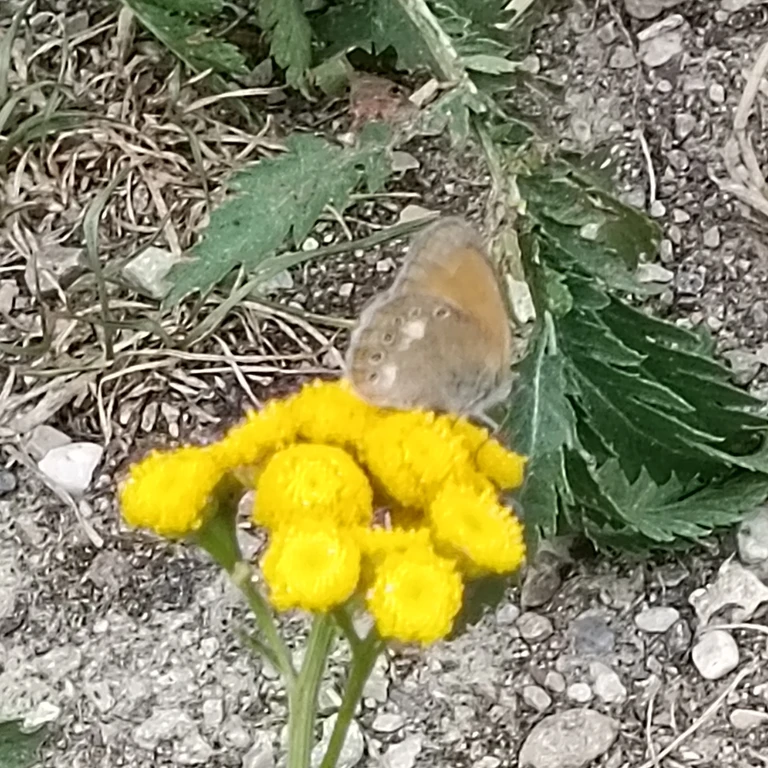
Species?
Coenonympha glycerion (also Coenonympha iphis)
